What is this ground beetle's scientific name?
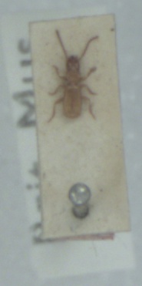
Aepus marinus
